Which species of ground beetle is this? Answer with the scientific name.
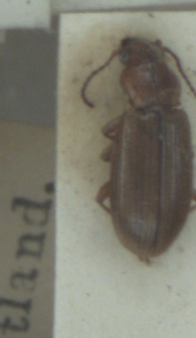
Dicheirotrichus gustavii
